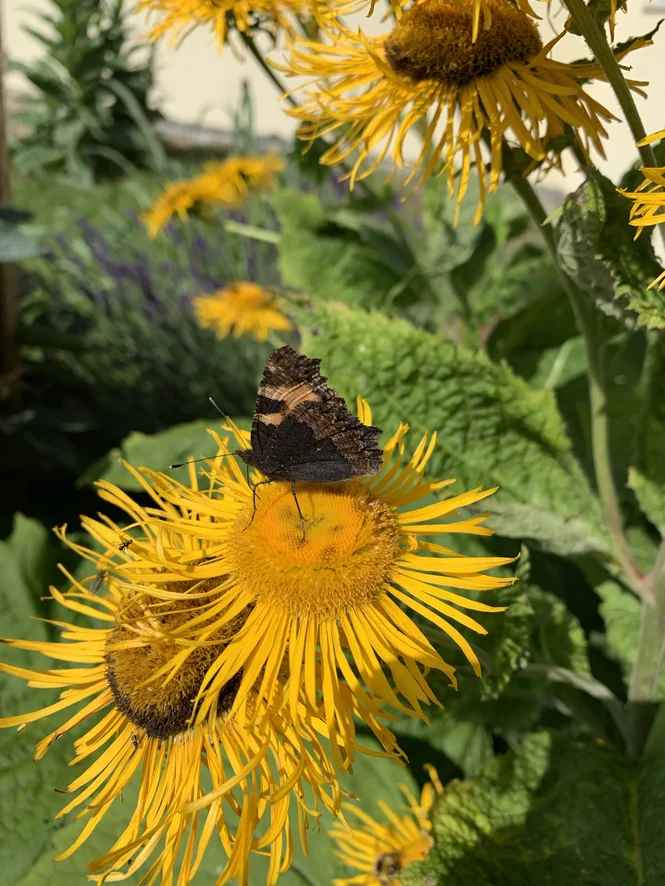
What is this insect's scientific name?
Aglais urticae
